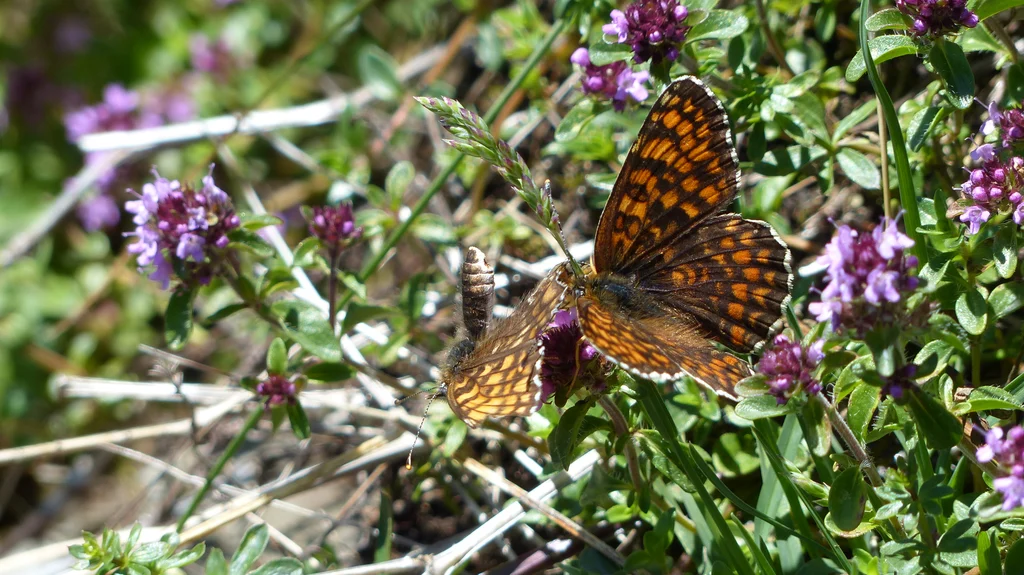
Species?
Melitaea phoebe
